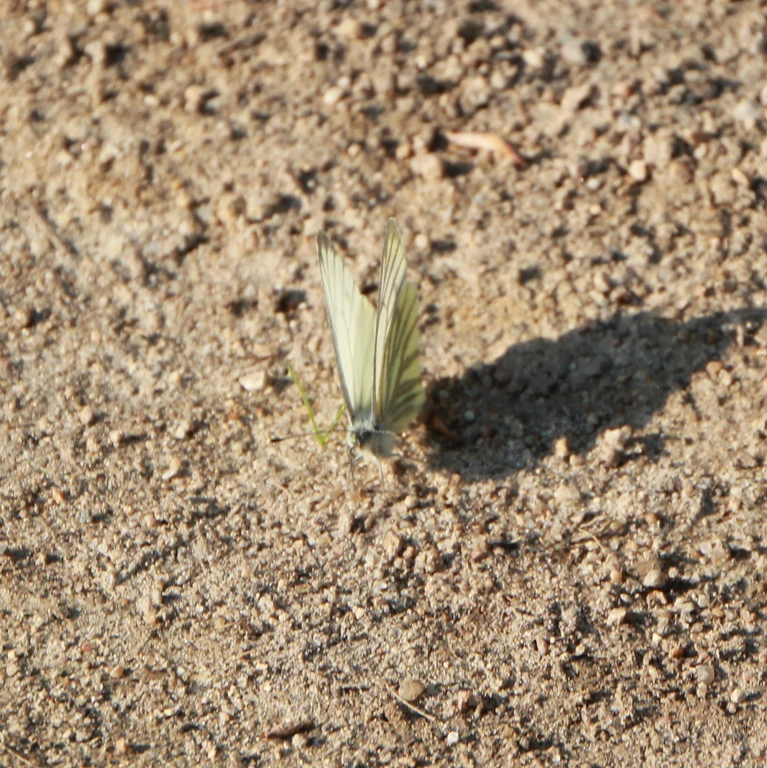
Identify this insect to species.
Pieris napi
